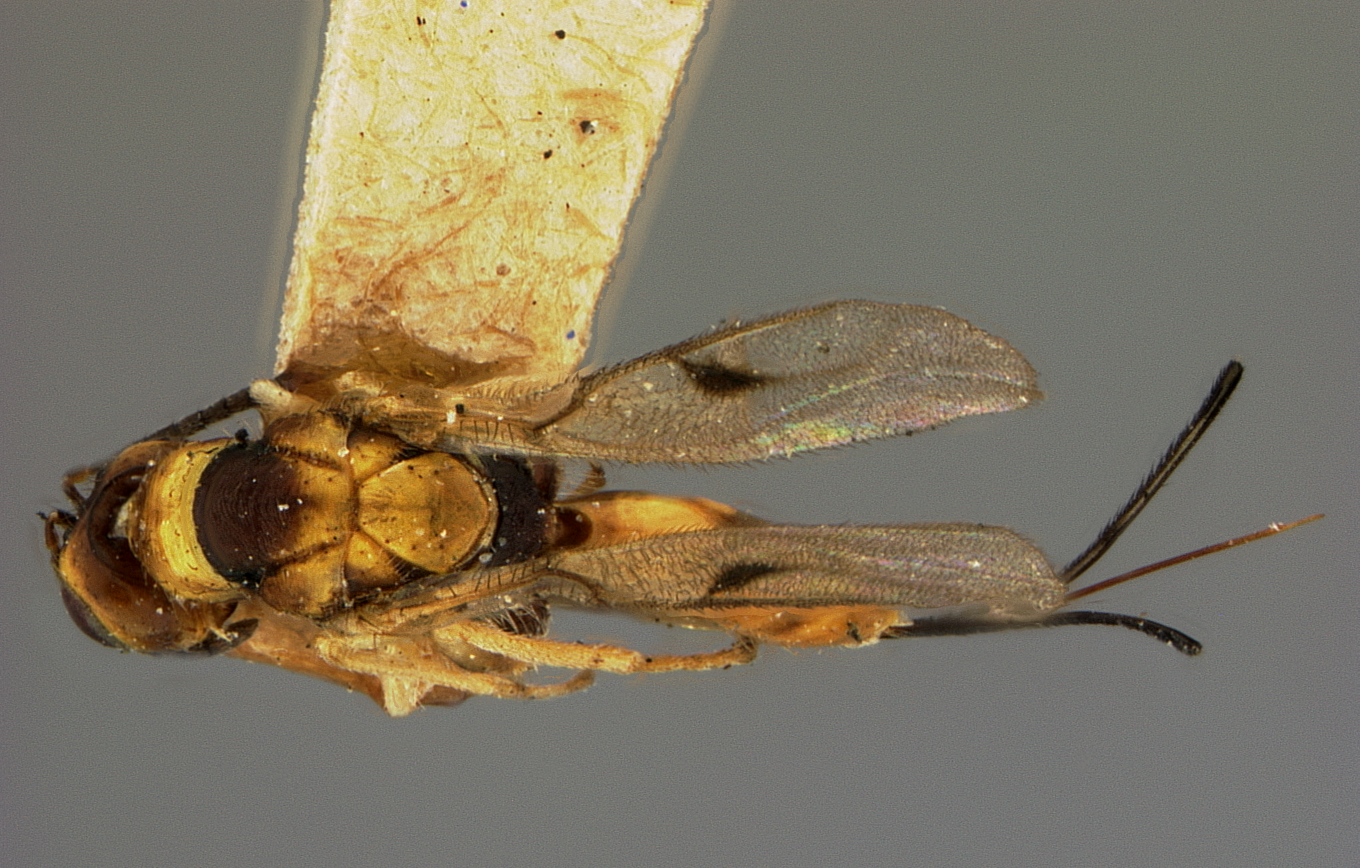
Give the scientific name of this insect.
Megastigmus nigrovariegatus
